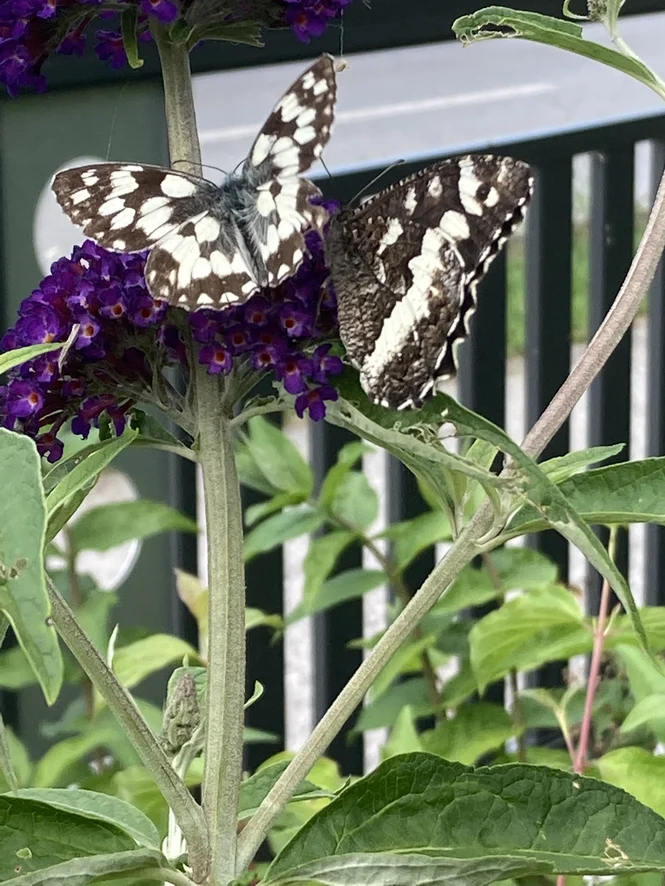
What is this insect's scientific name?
Brintesia circe
